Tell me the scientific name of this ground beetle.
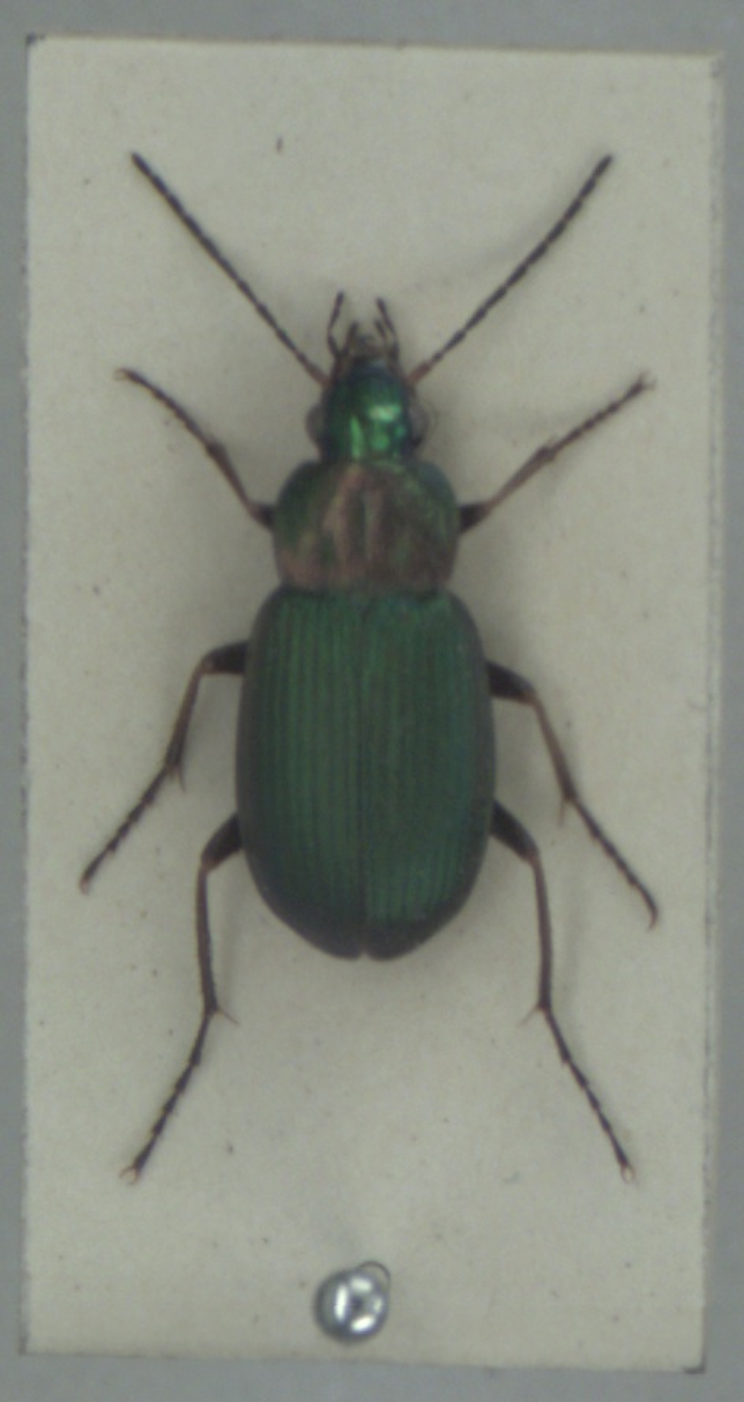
Chlaenius nigricornis
